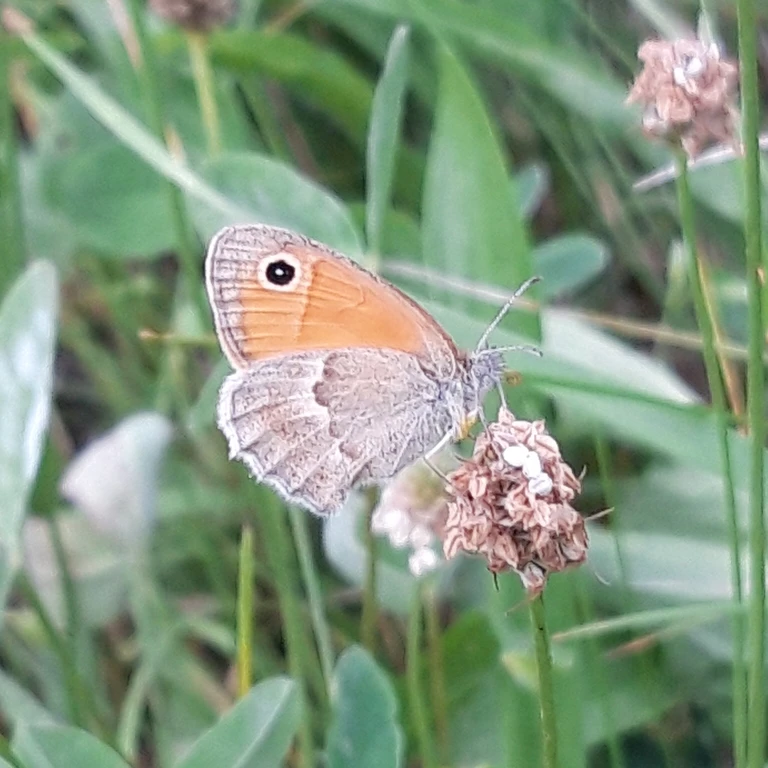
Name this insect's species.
Coenonympha pamphilus
